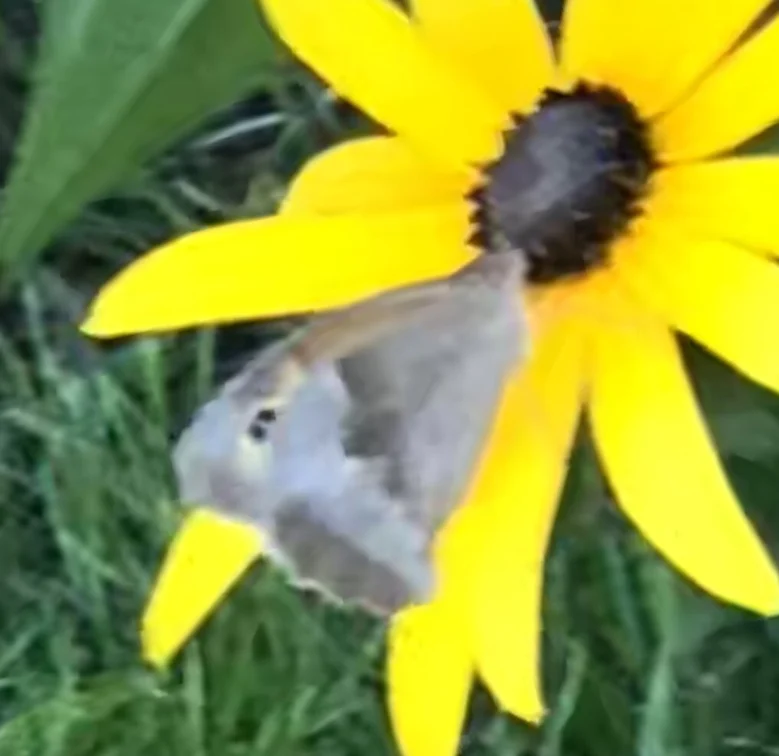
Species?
Maniola jurtina
